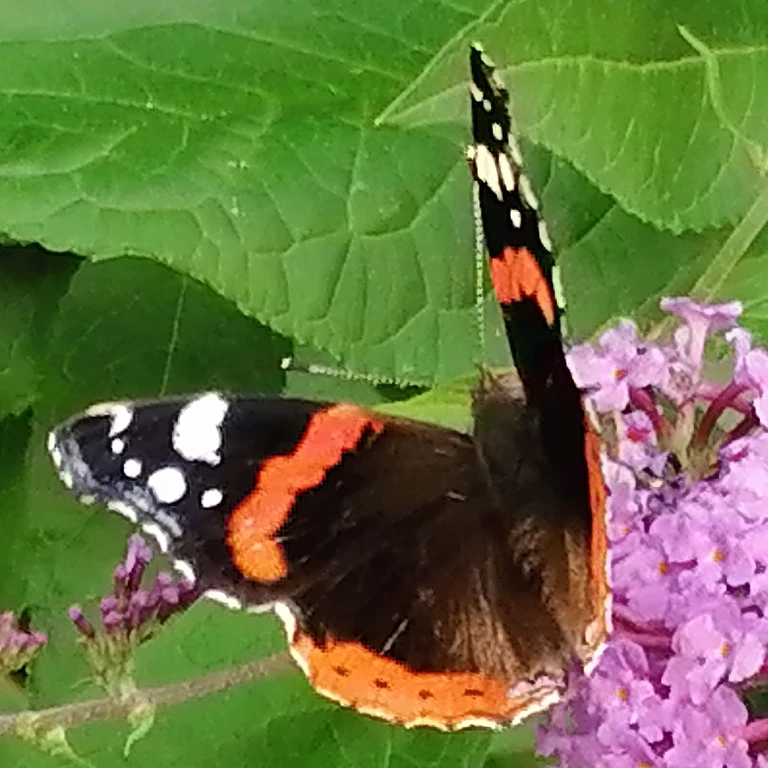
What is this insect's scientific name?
Vanessa atalanta
